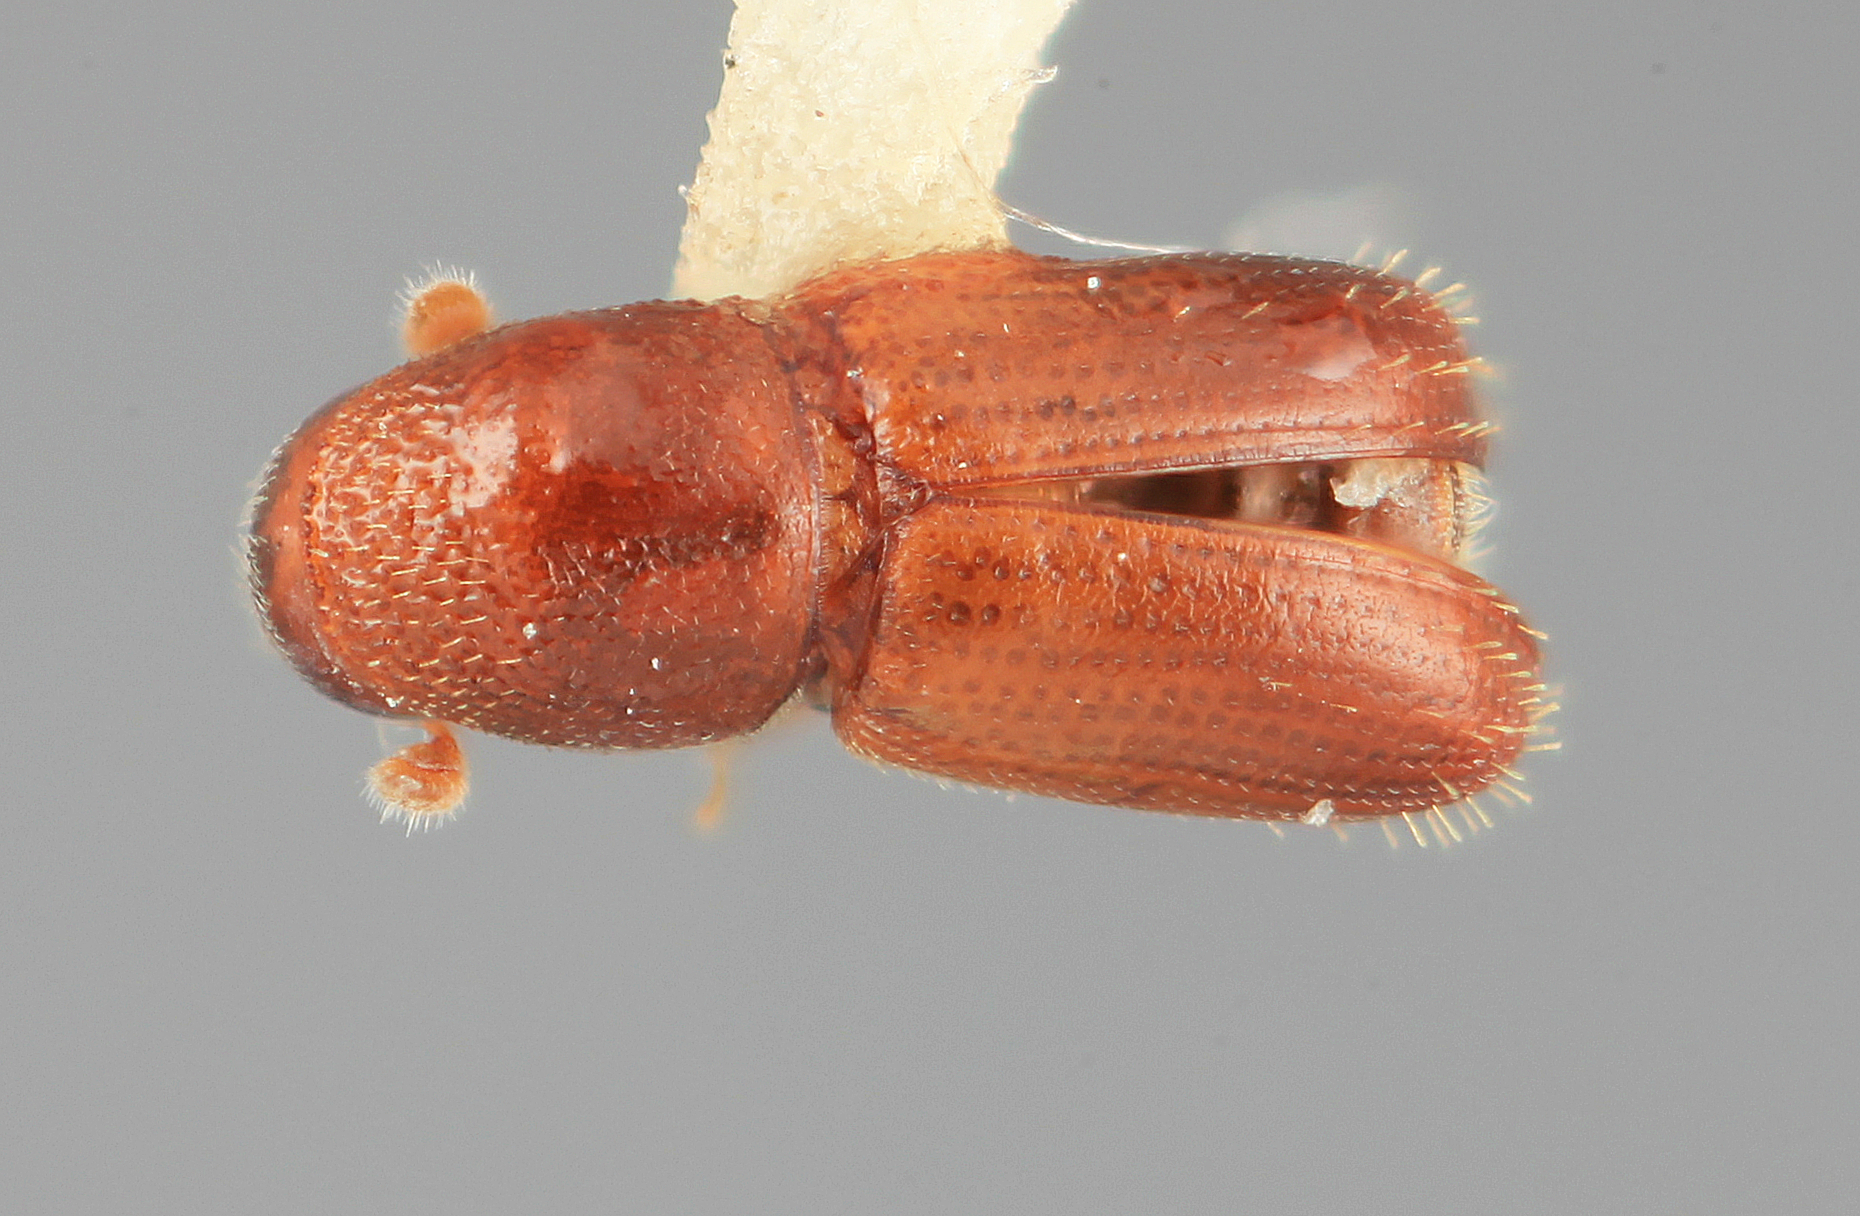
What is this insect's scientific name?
Araptus liminaris
